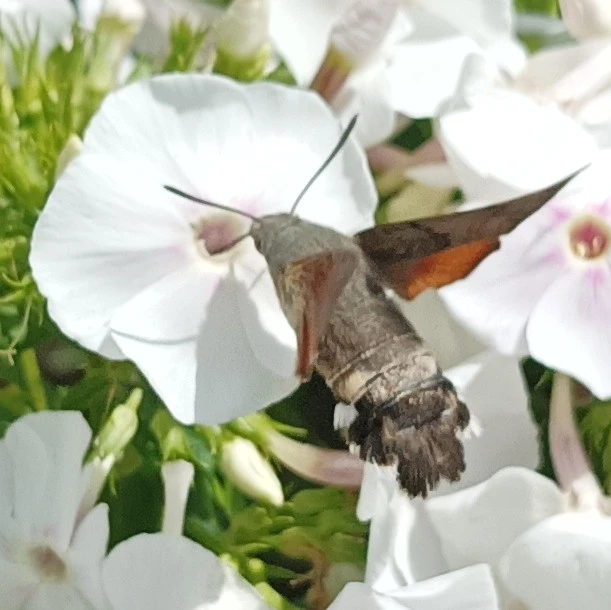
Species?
Macroglossum stellatarum
